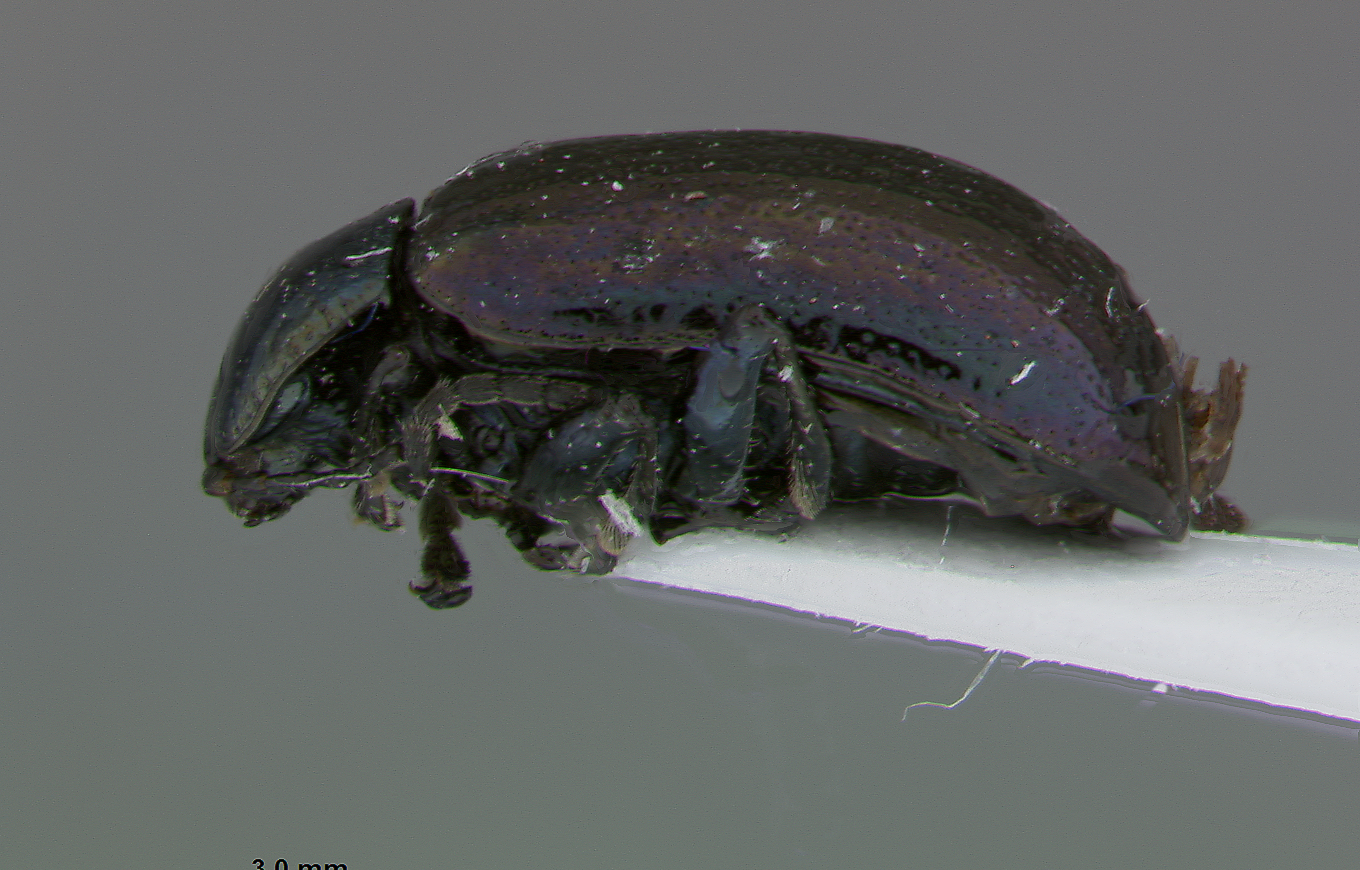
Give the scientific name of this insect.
Phratora bicolor
